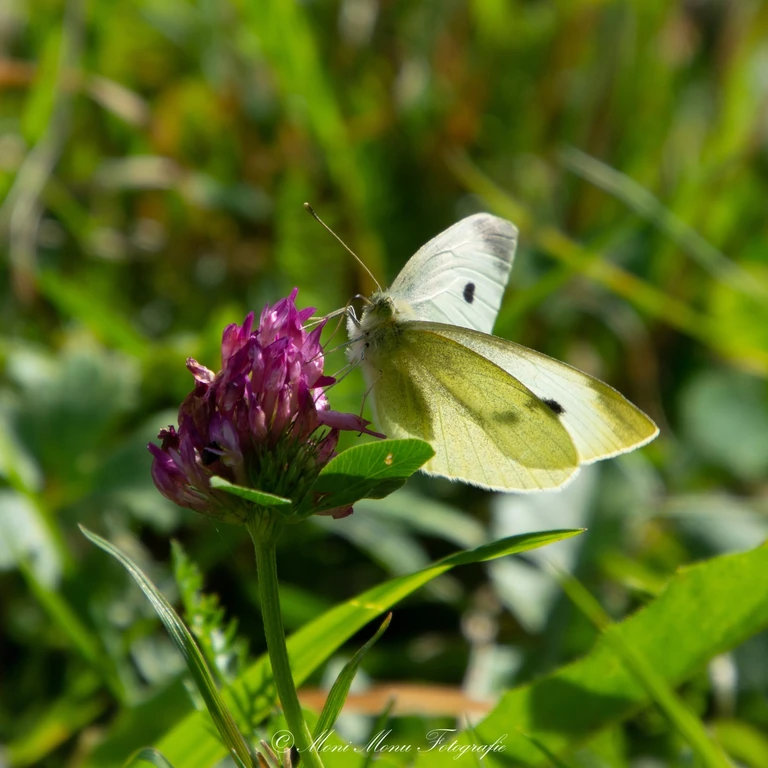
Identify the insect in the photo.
Pieris rapae
